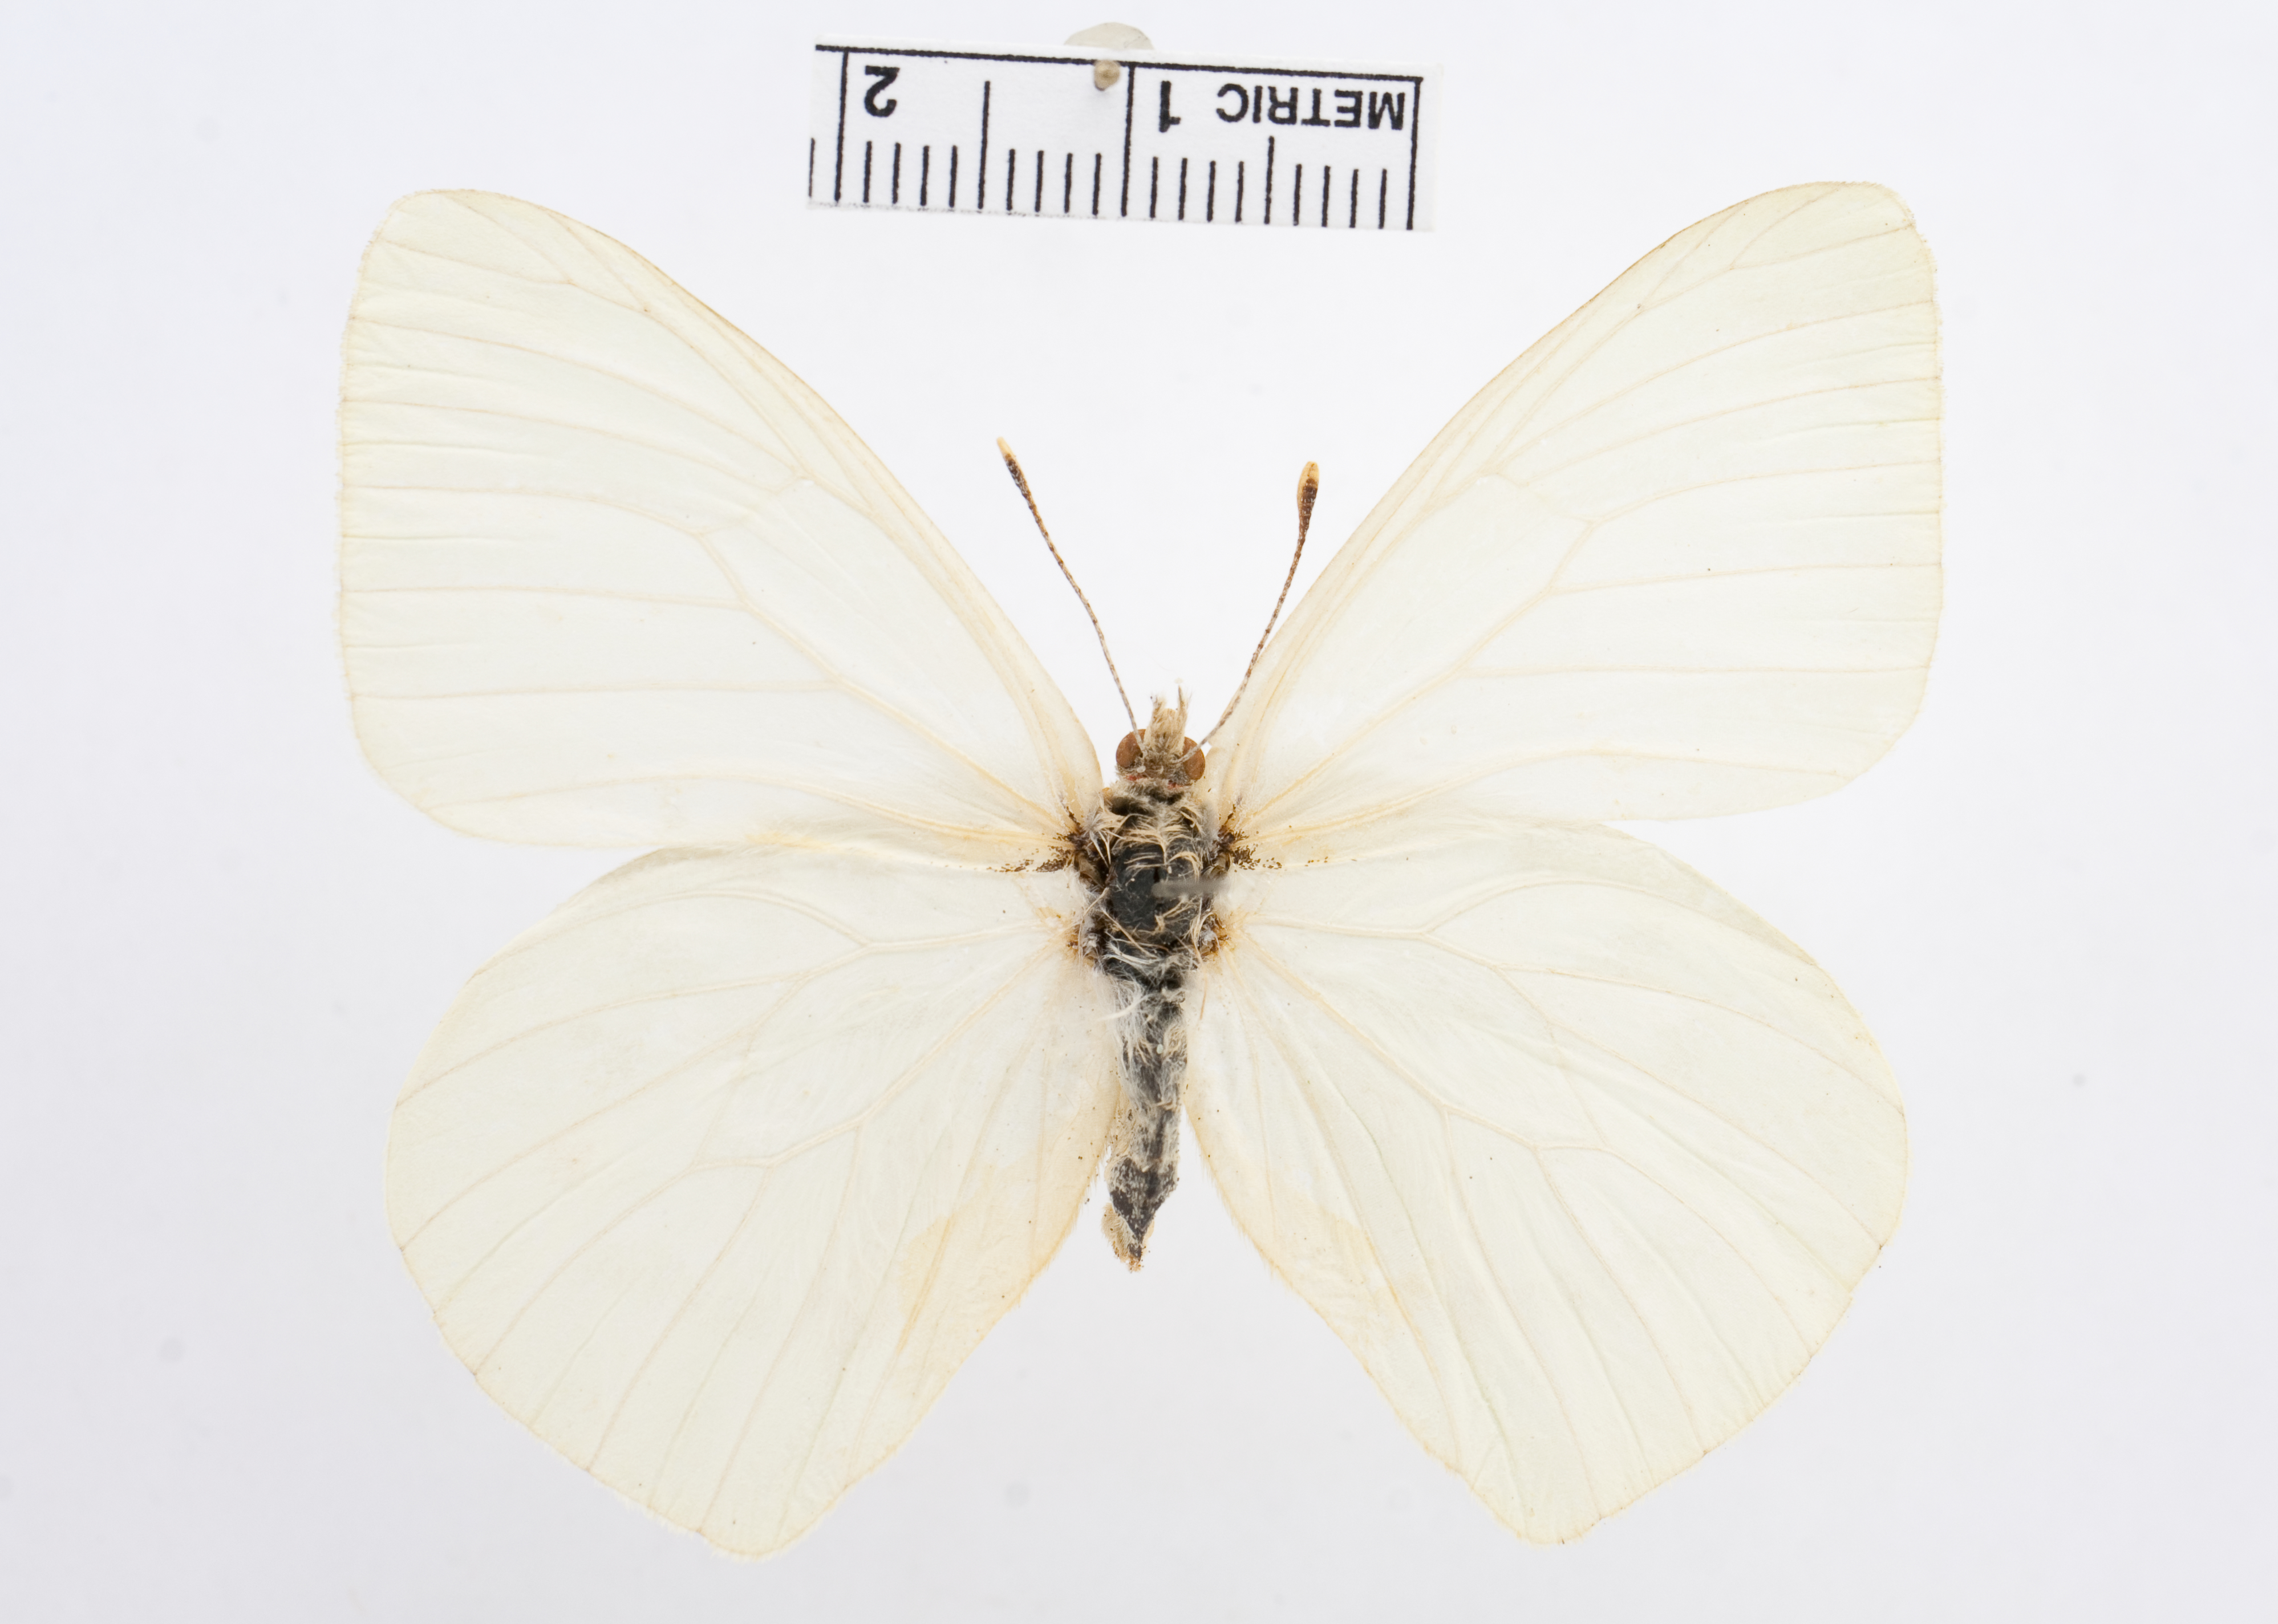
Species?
Mathania leucothea
